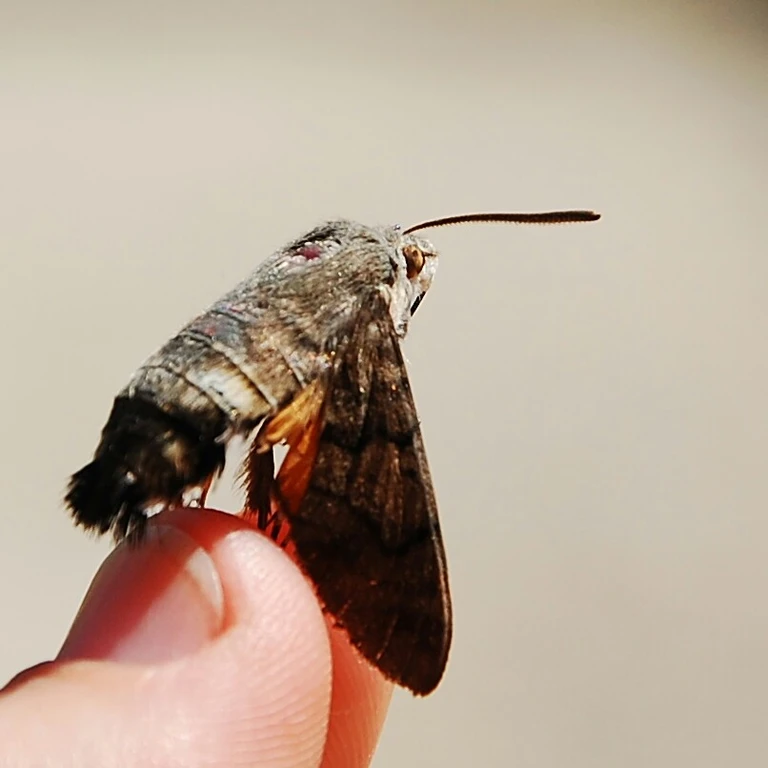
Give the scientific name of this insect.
Macroglossum stellatarum
